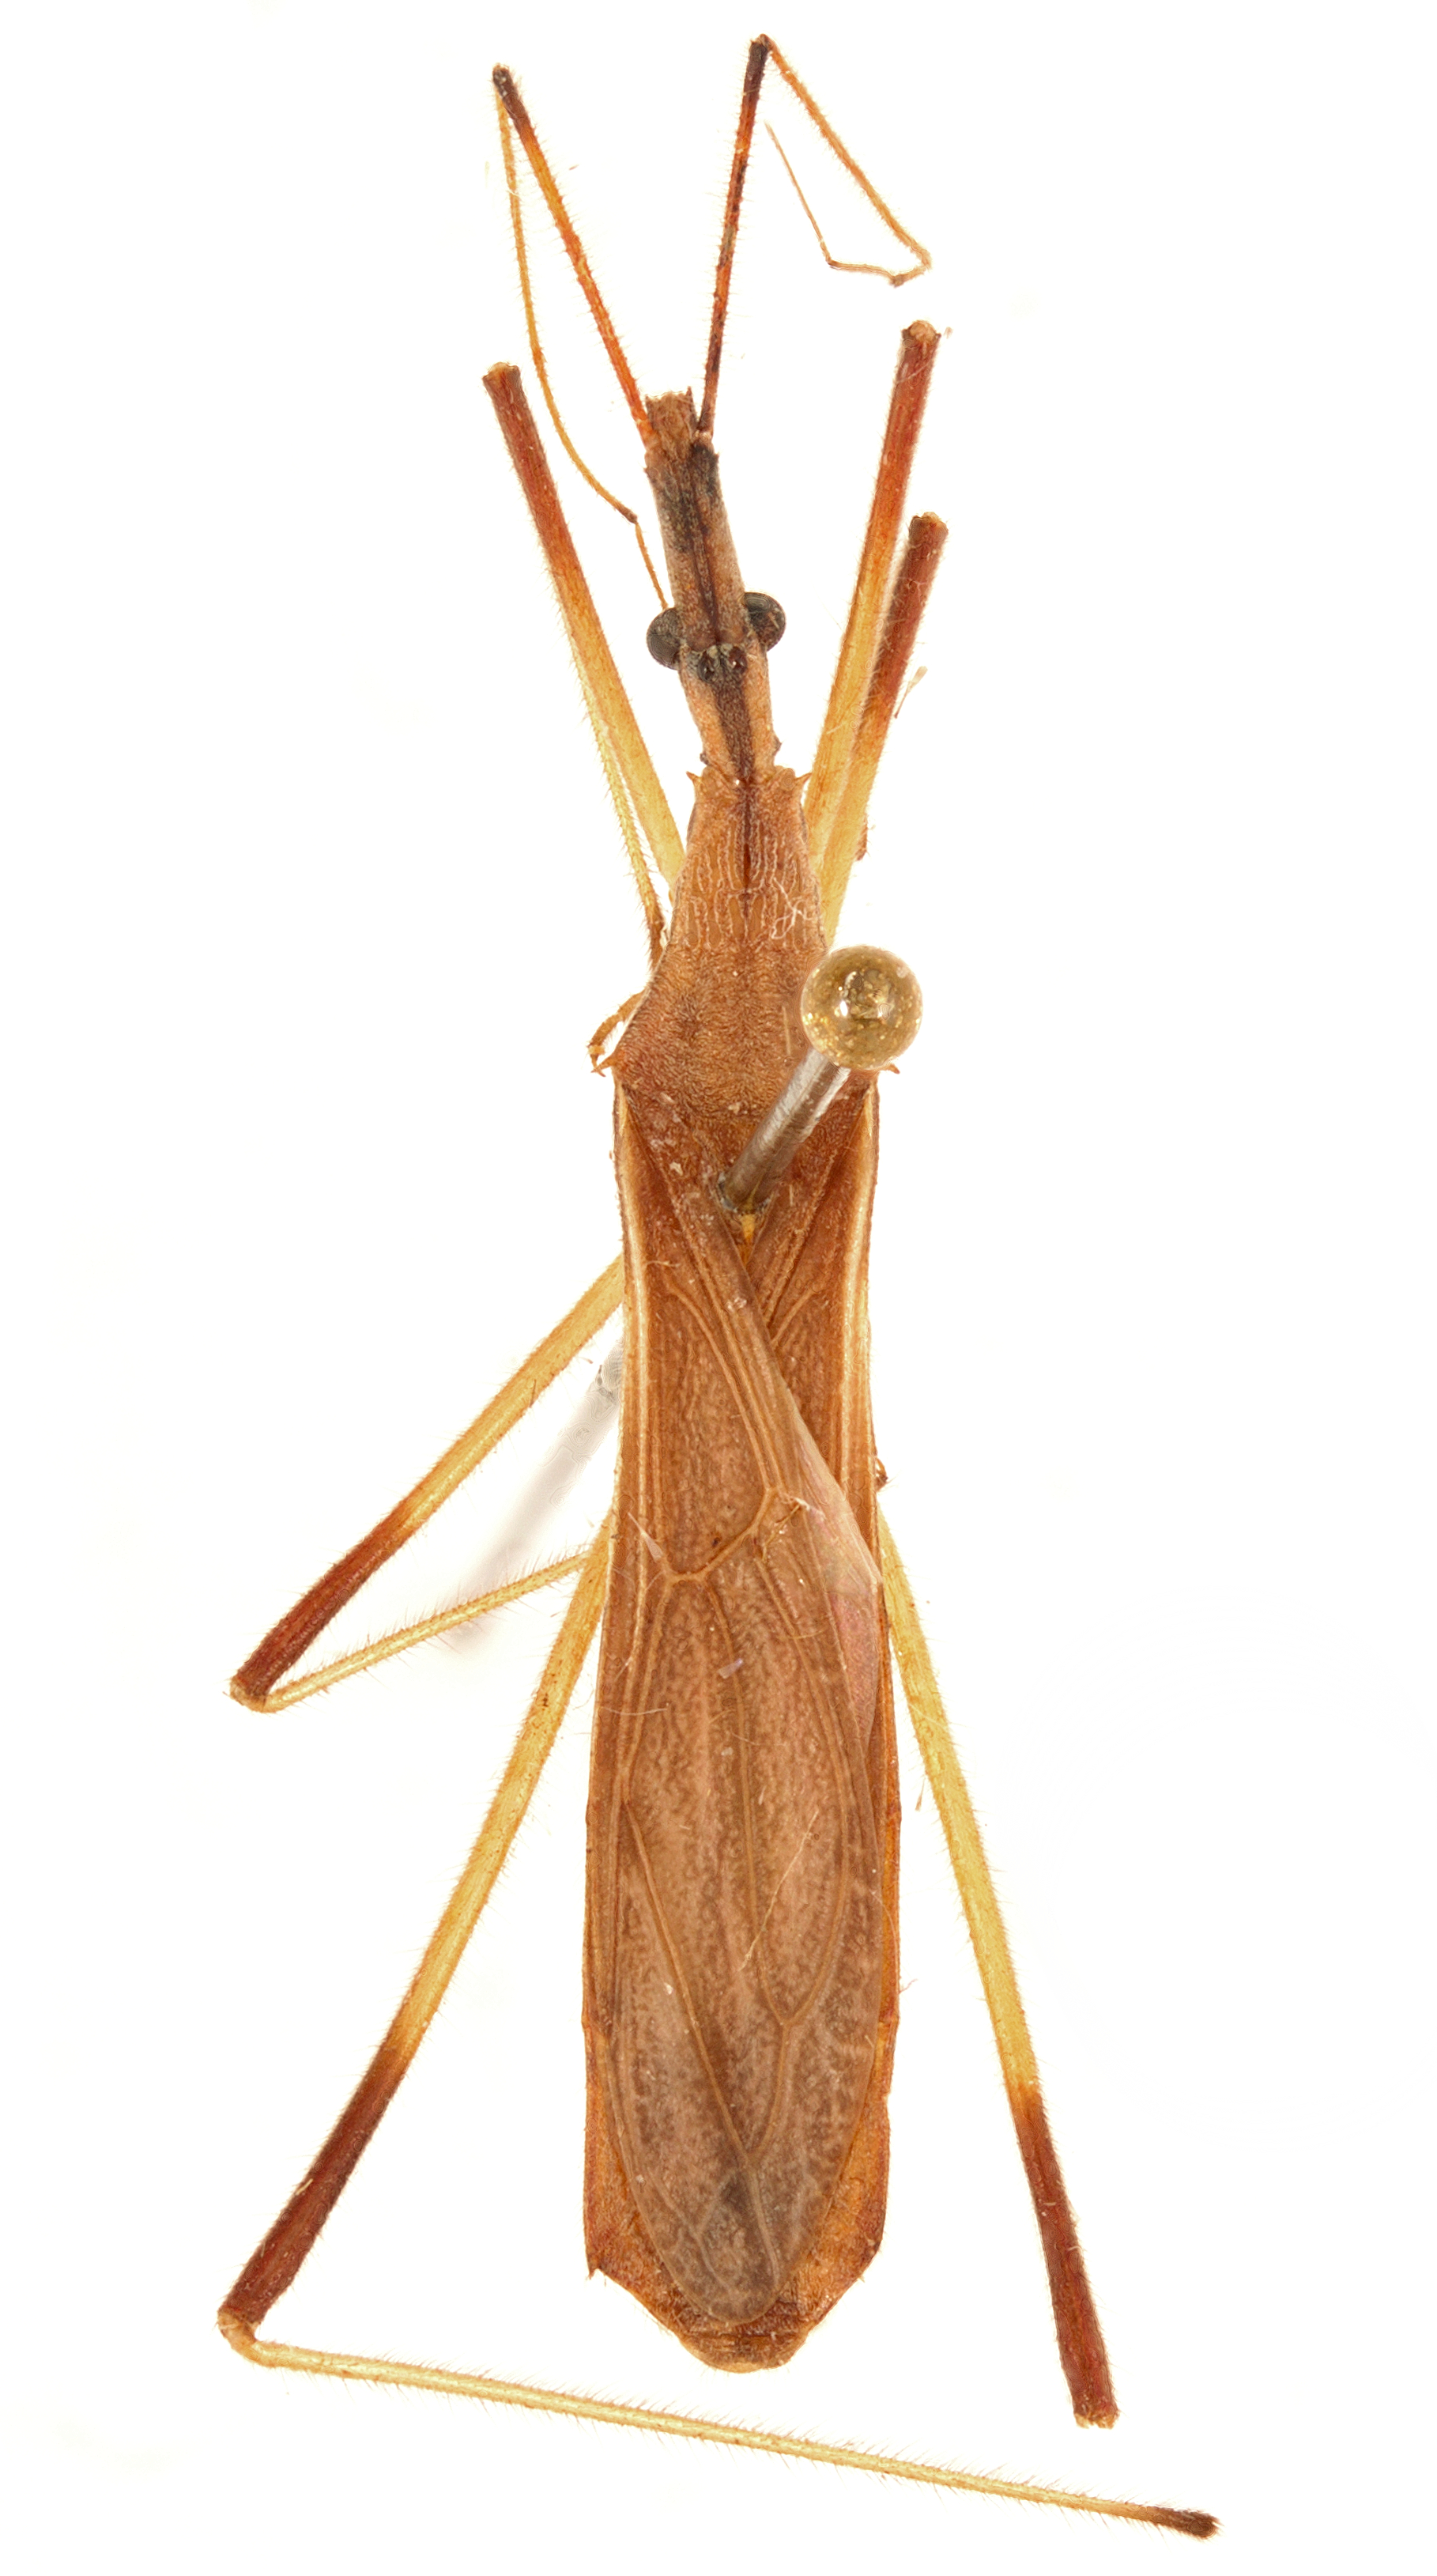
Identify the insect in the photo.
Thodelmus falleni
